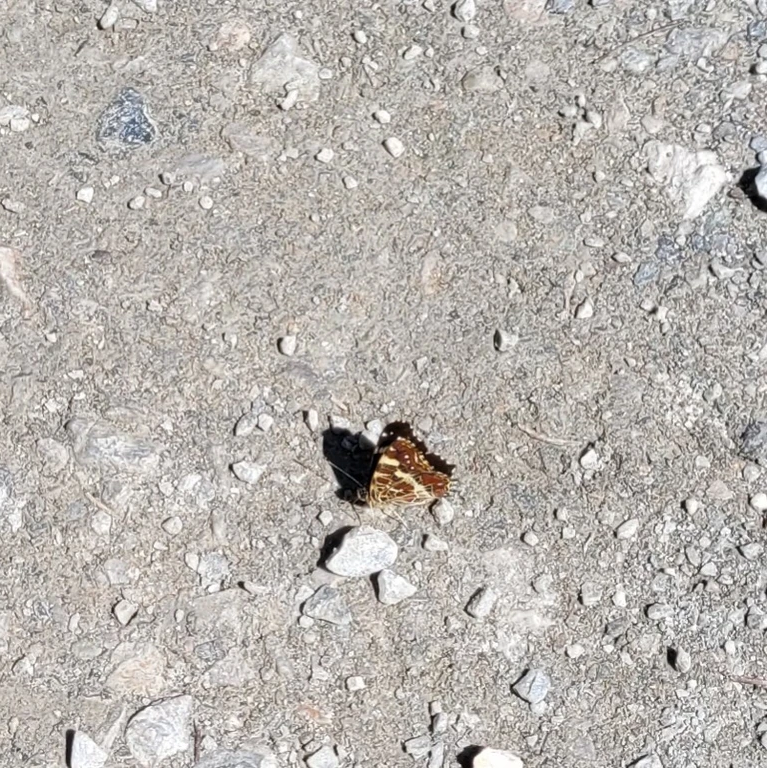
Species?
Araschnia levana
